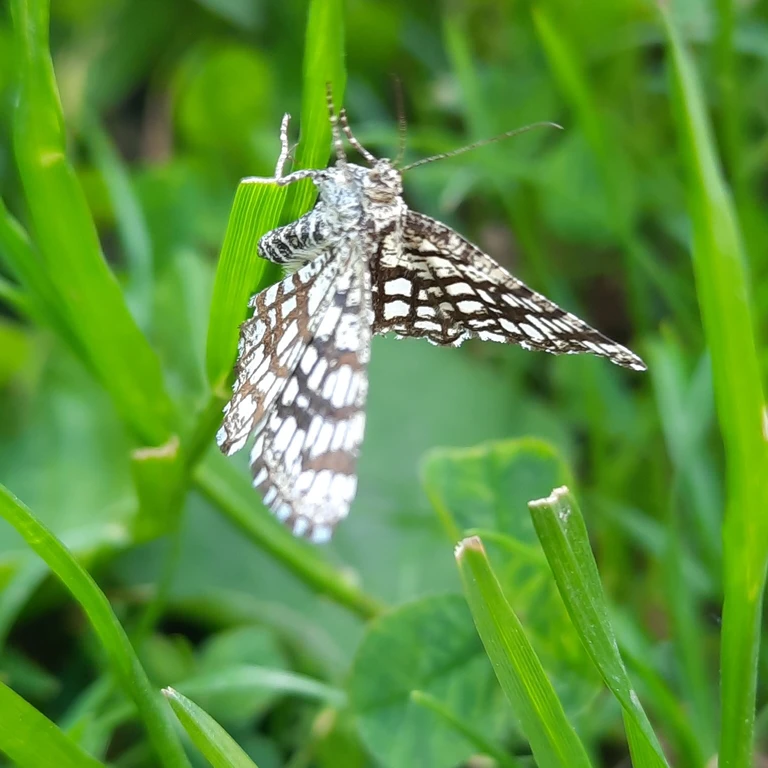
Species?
Chiasmia clathrata
